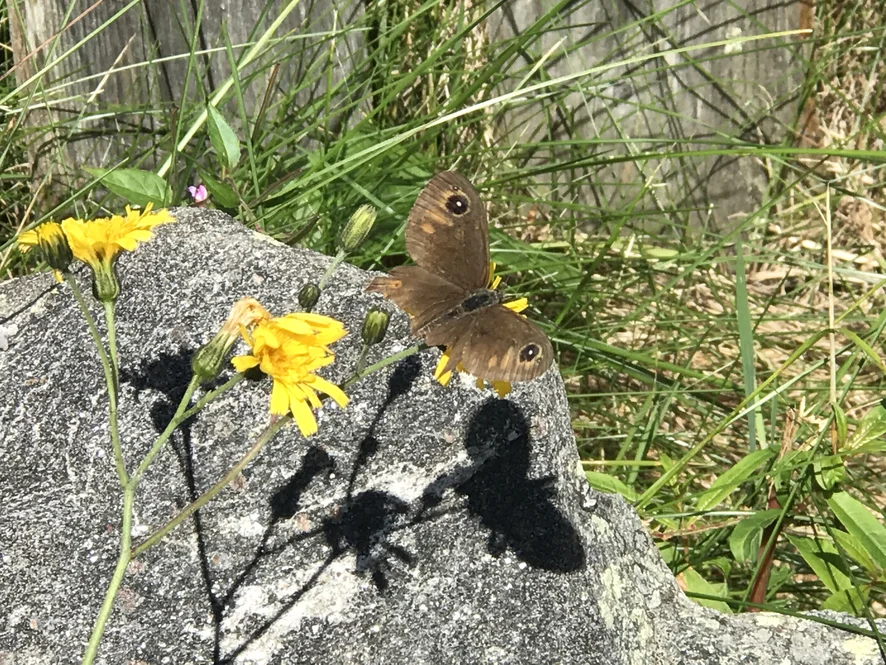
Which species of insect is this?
Lasiommata maera (also Pararge maera)
